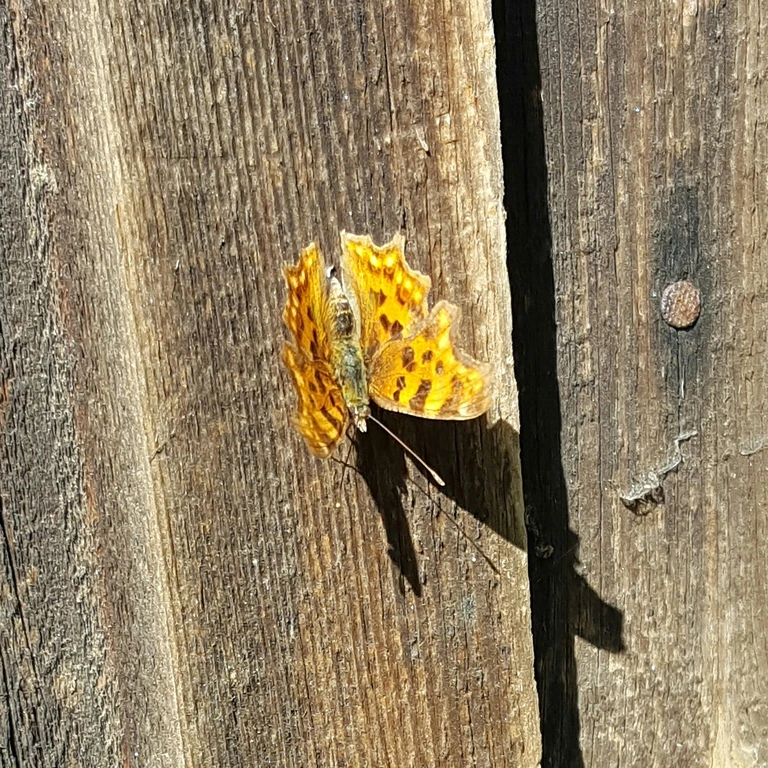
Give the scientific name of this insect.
Polygonia c-album
